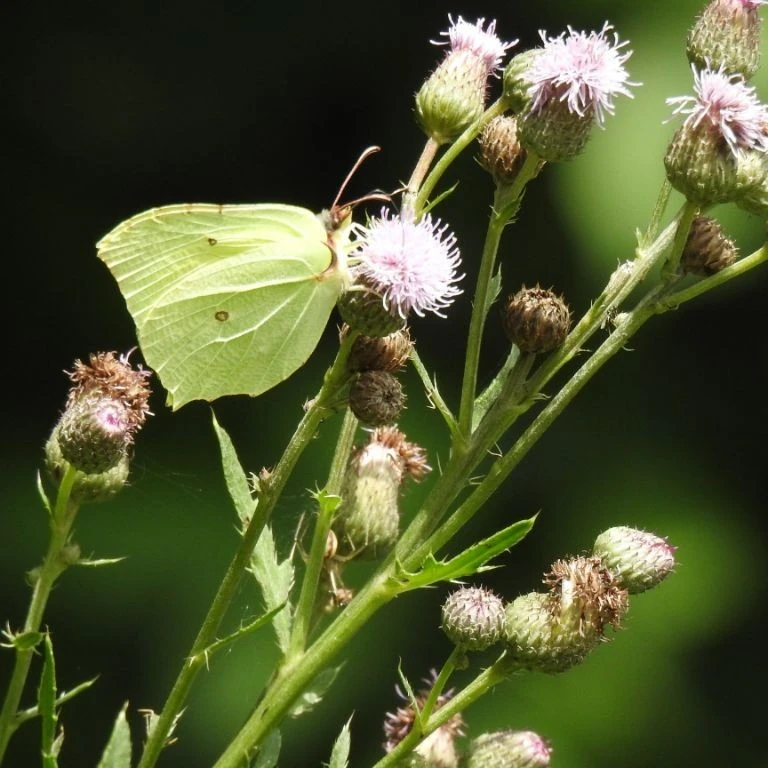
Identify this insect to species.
Gonepteryx rhamni
